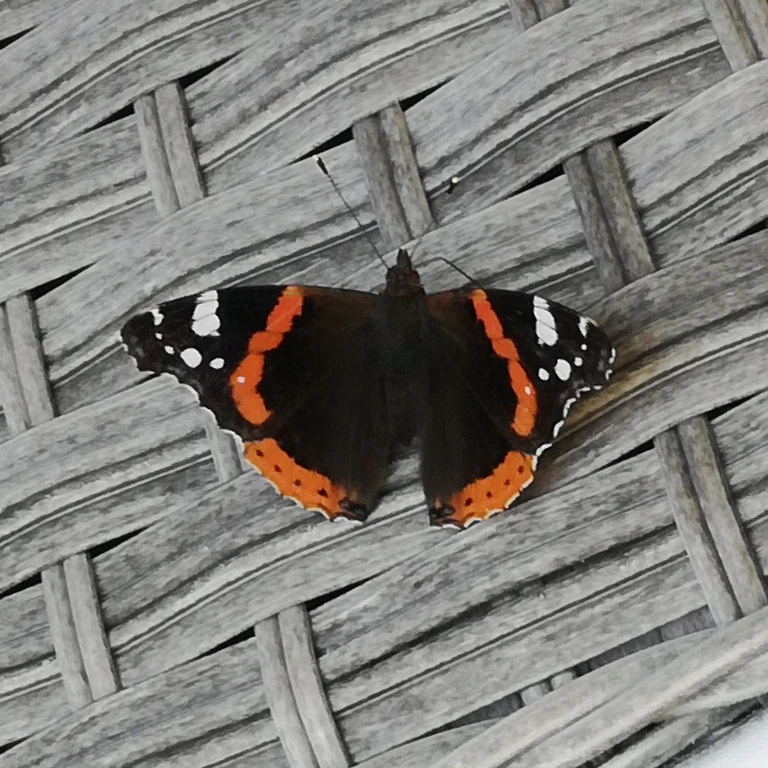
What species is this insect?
Vanessa atalanta
